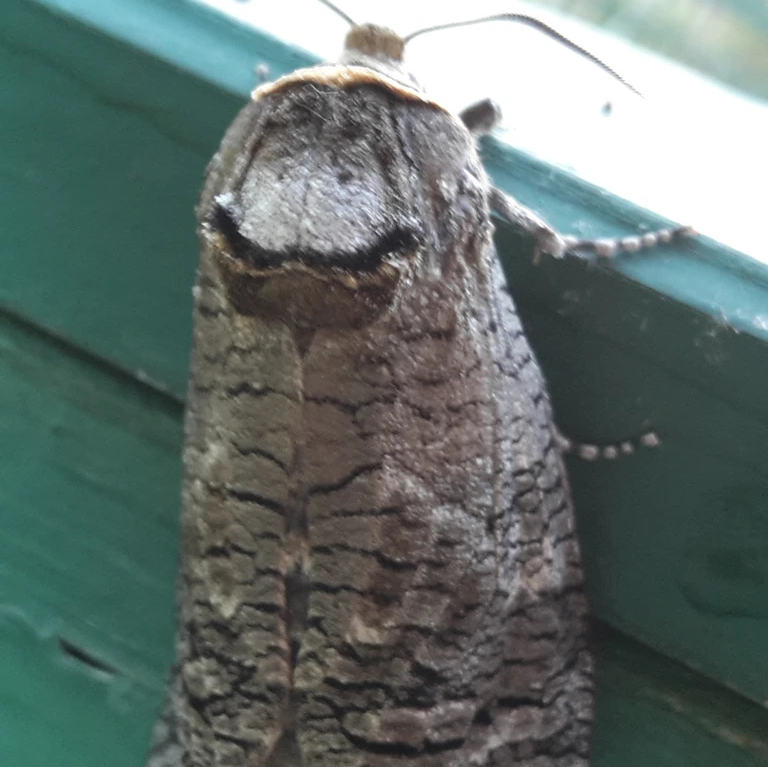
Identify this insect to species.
Cossus cossus
